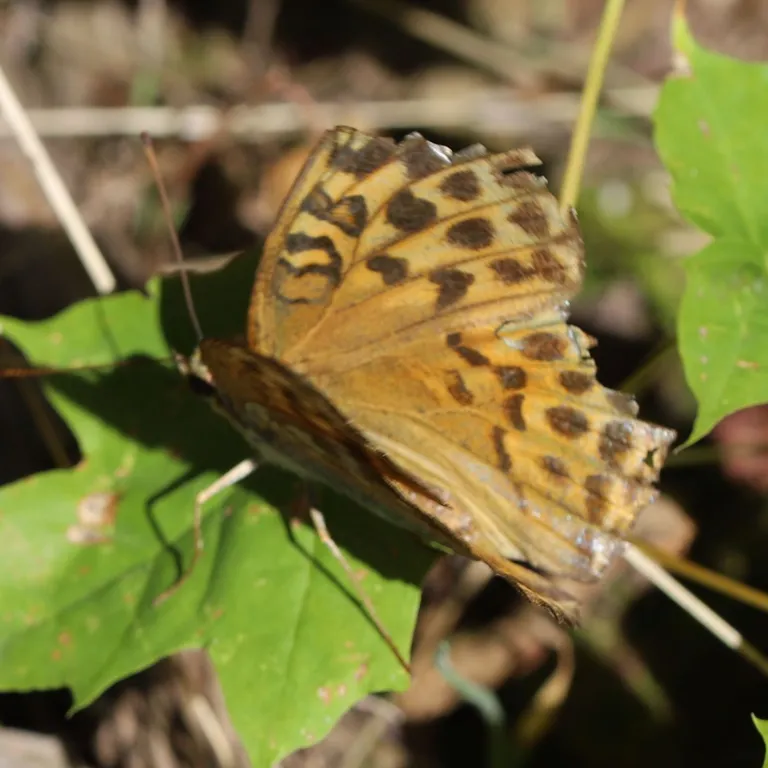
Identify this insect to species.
Argynnis paphia
